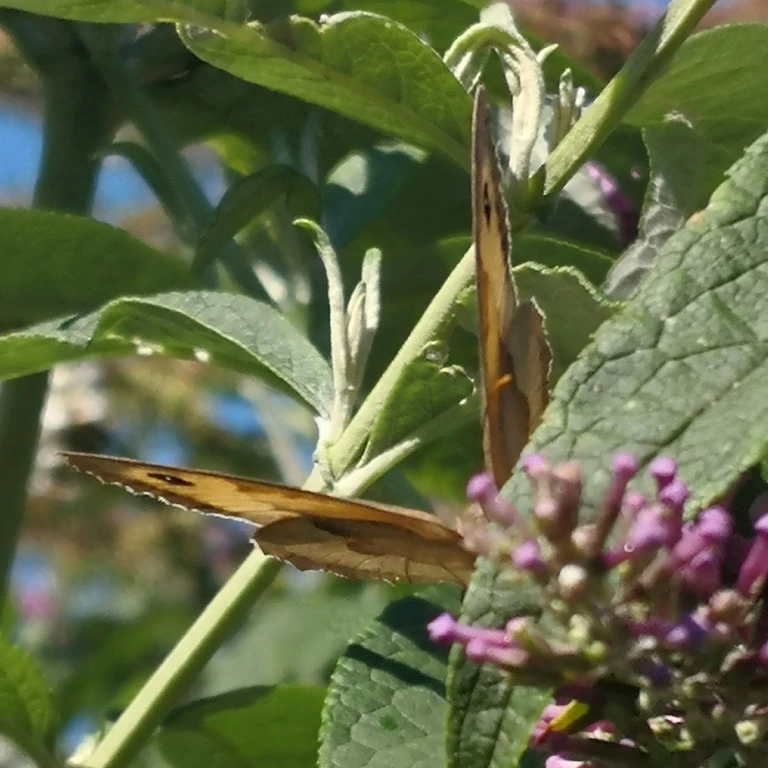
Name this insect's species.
Maniola jurtina
